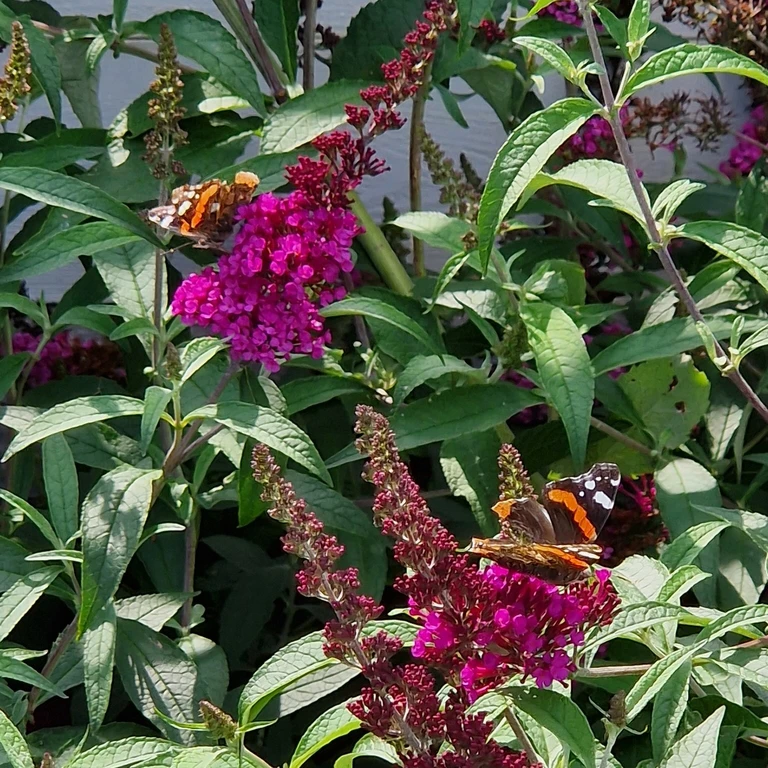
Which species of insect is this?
Vanessa atalanta
